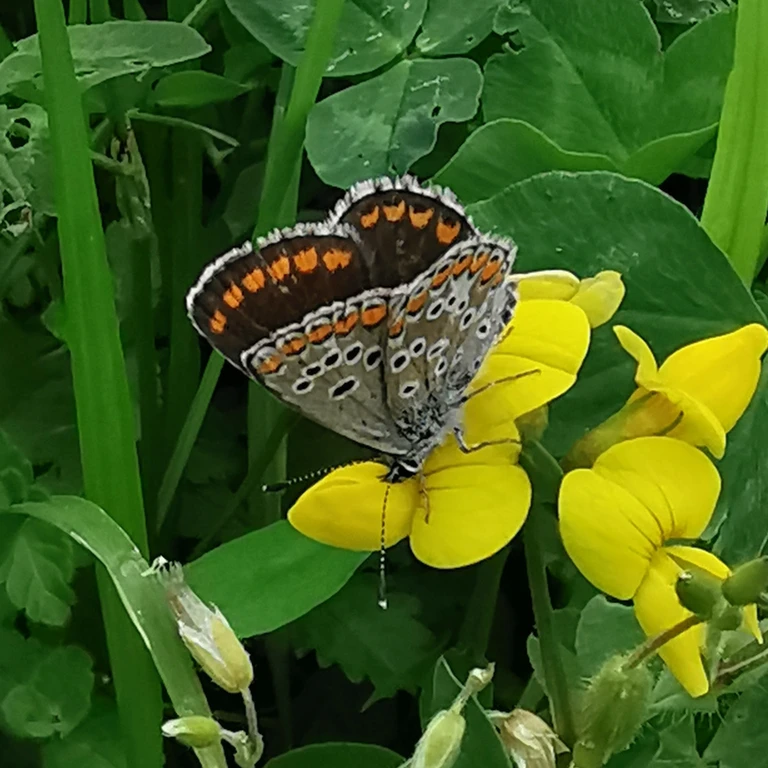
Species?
Aricia agestis/artaxerxes
